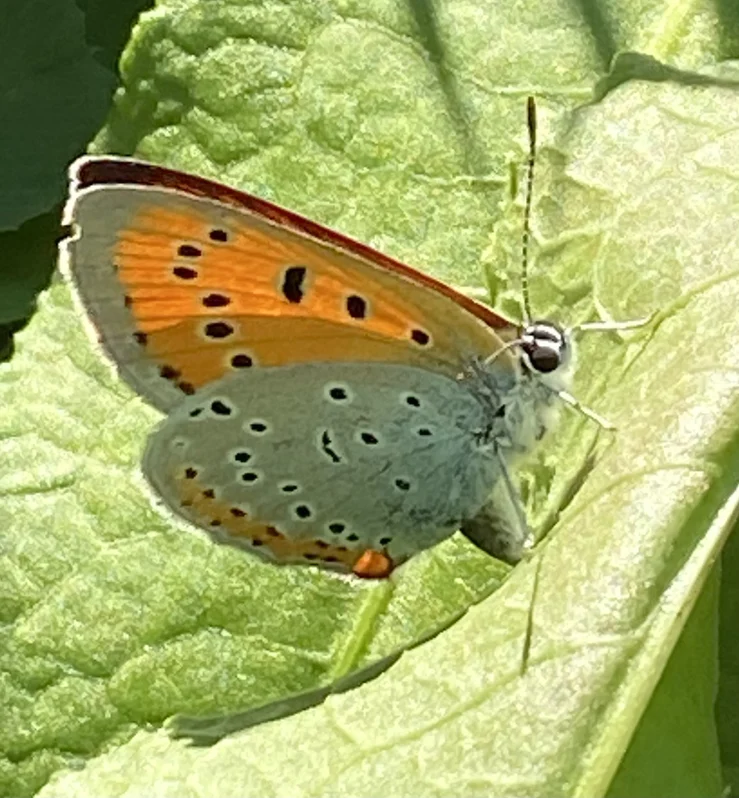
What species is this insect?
Lycaena dispar
